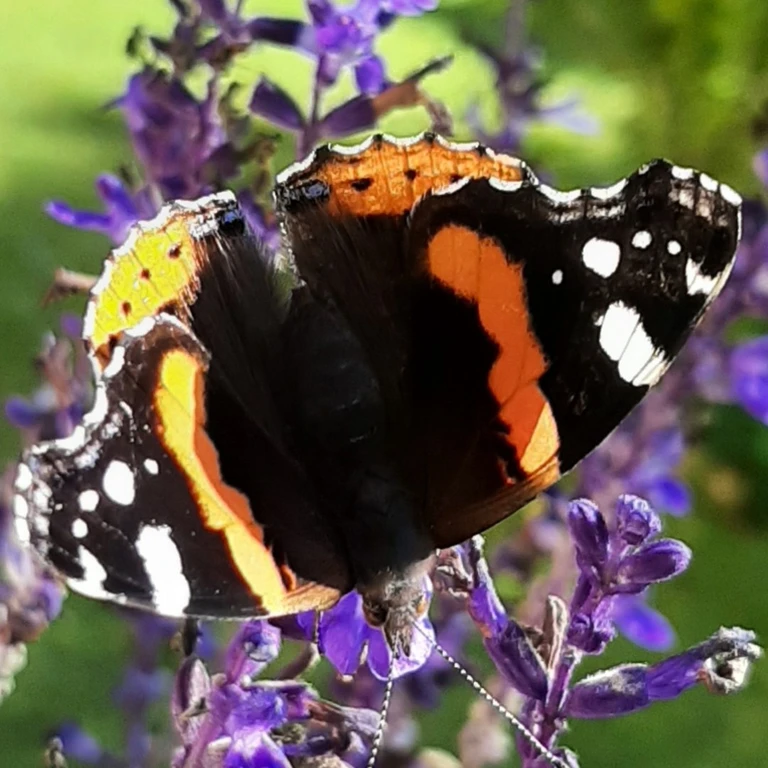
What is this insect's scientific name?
Vanessa atalanta
